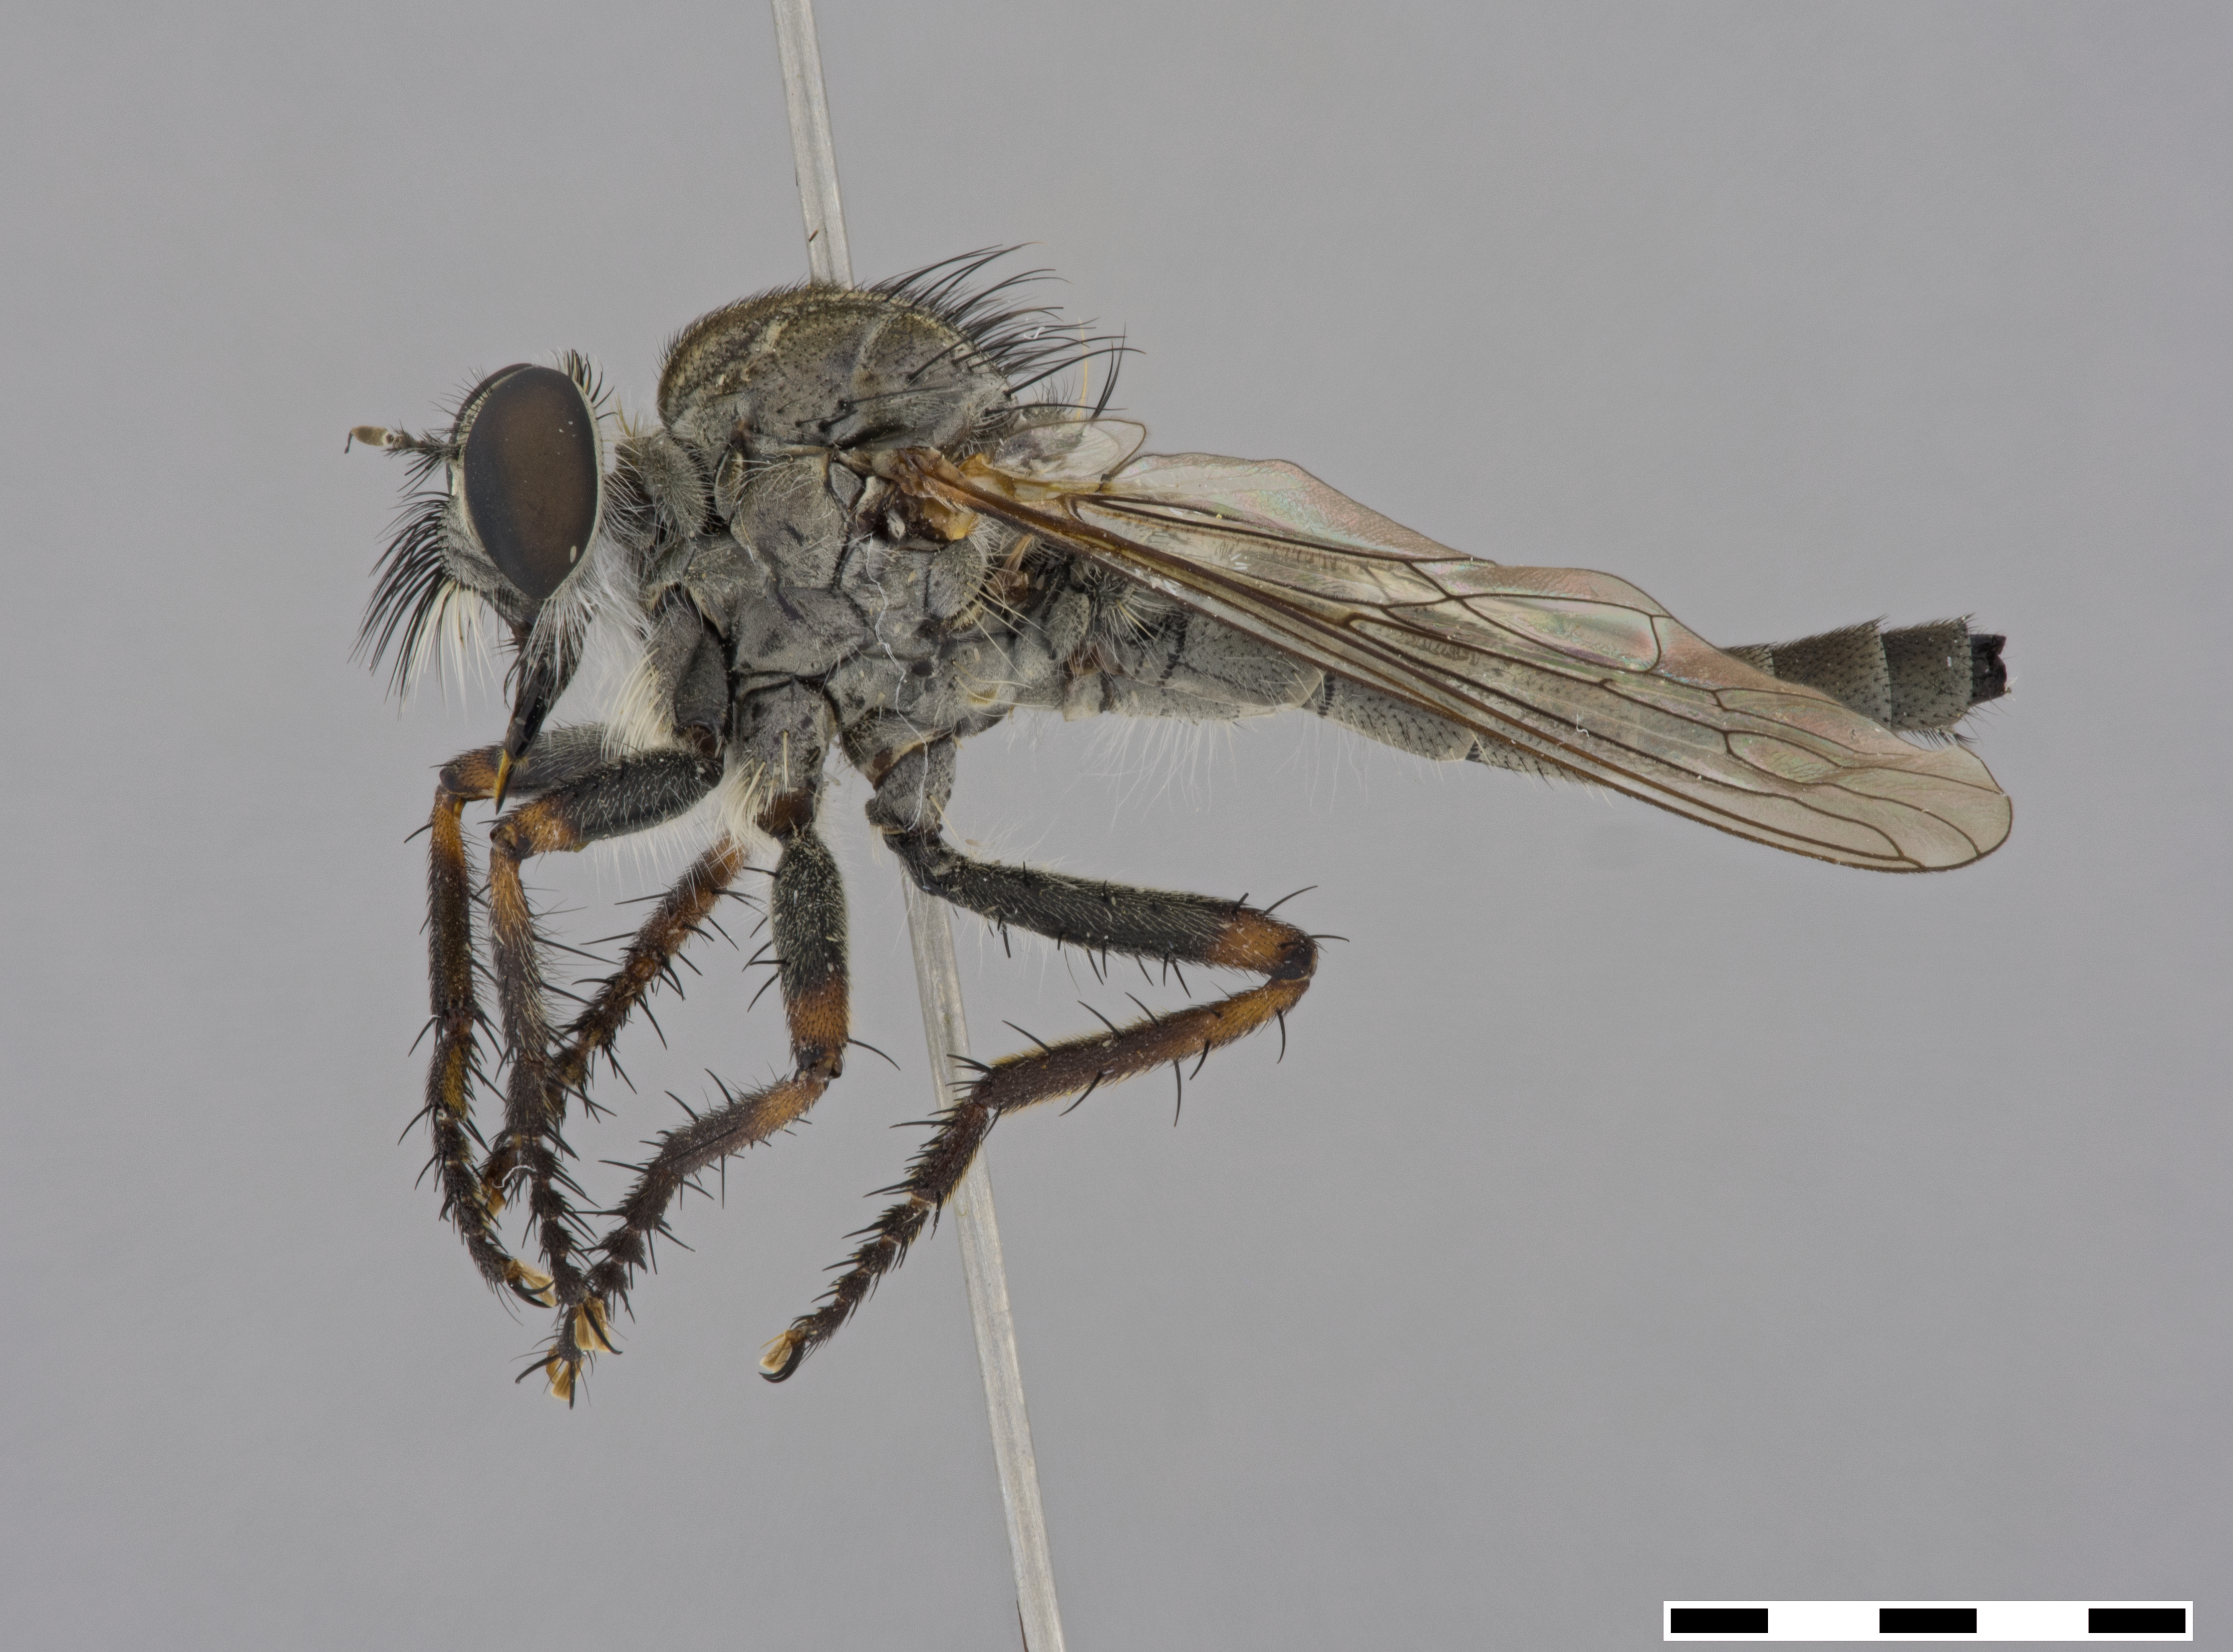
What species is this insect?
Machimus occidentalis
